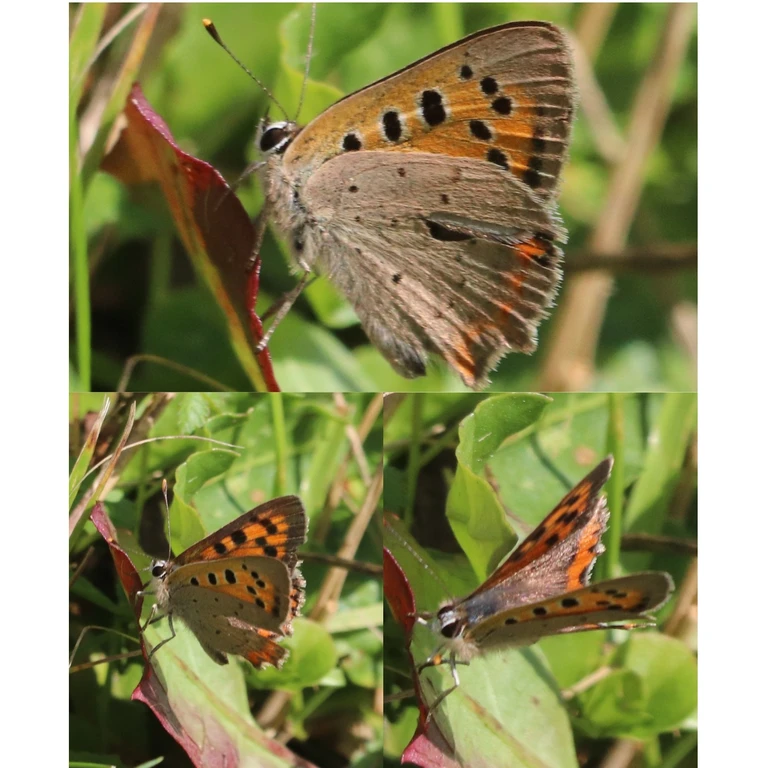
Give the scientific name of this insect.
Lycaena phlaeas
